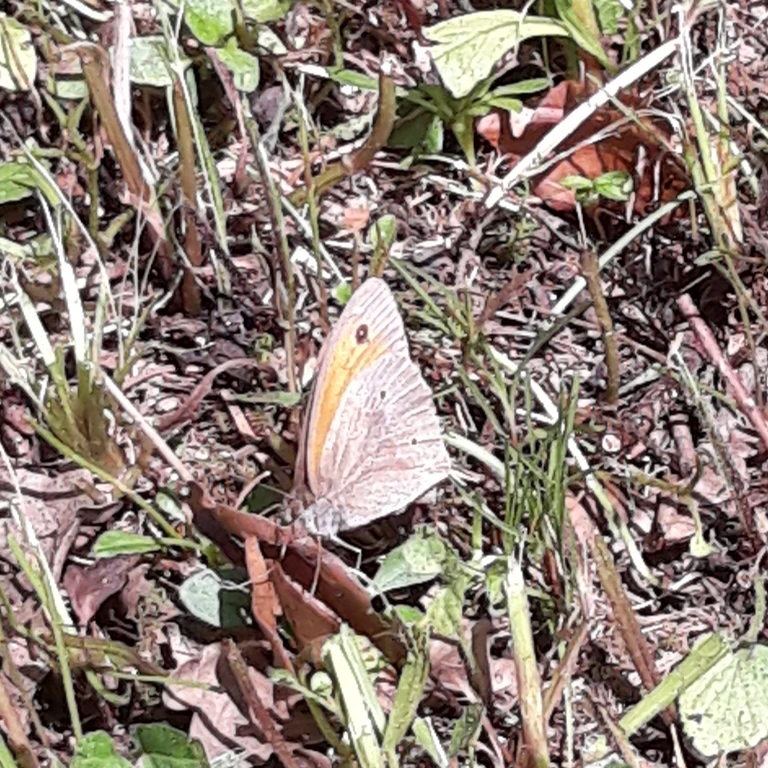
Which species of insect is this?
Maniola jurtina
